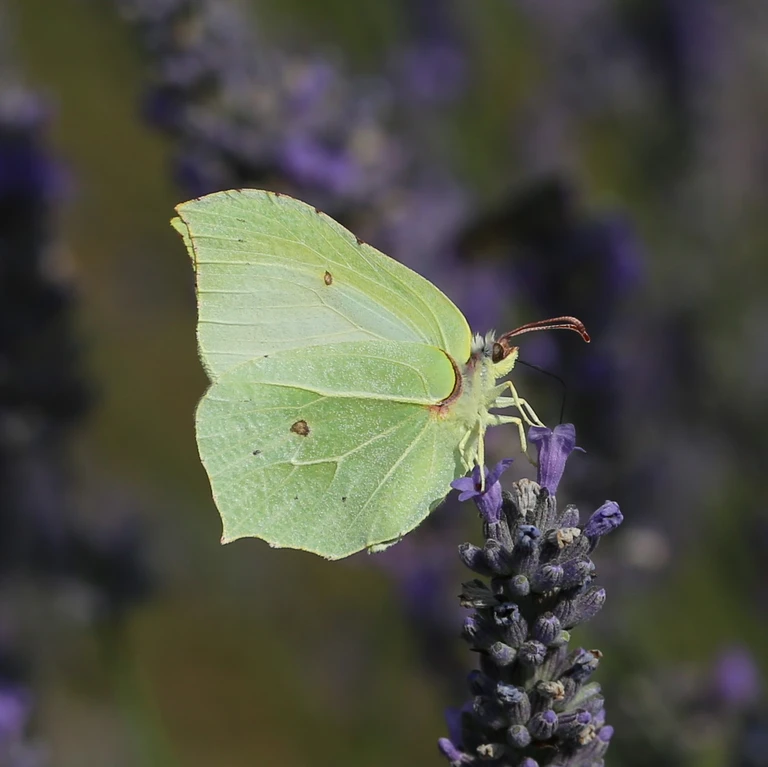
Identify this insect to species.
Gonepteryx rhamni
